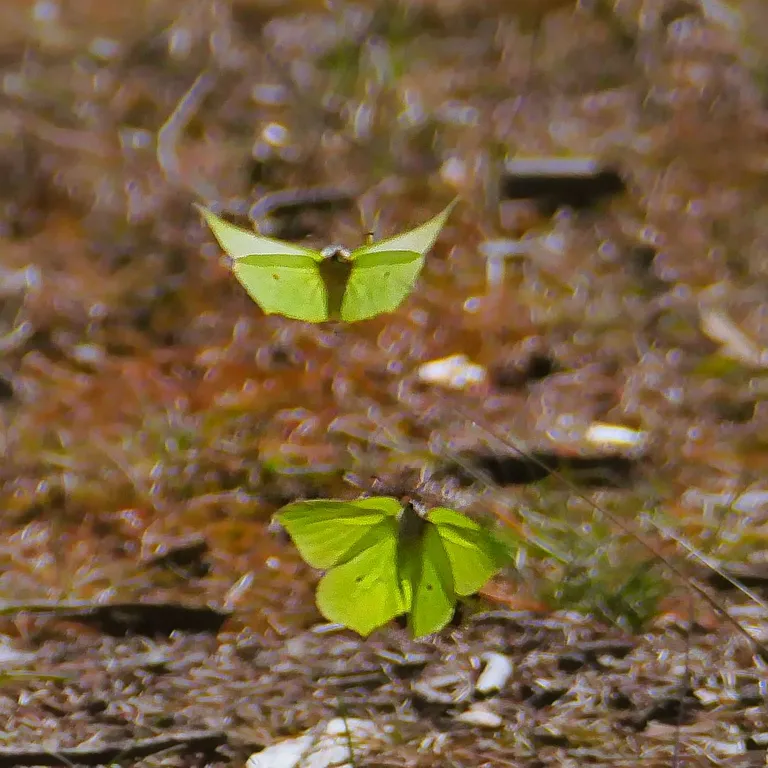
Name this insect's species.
Gonepteryx rhamni
